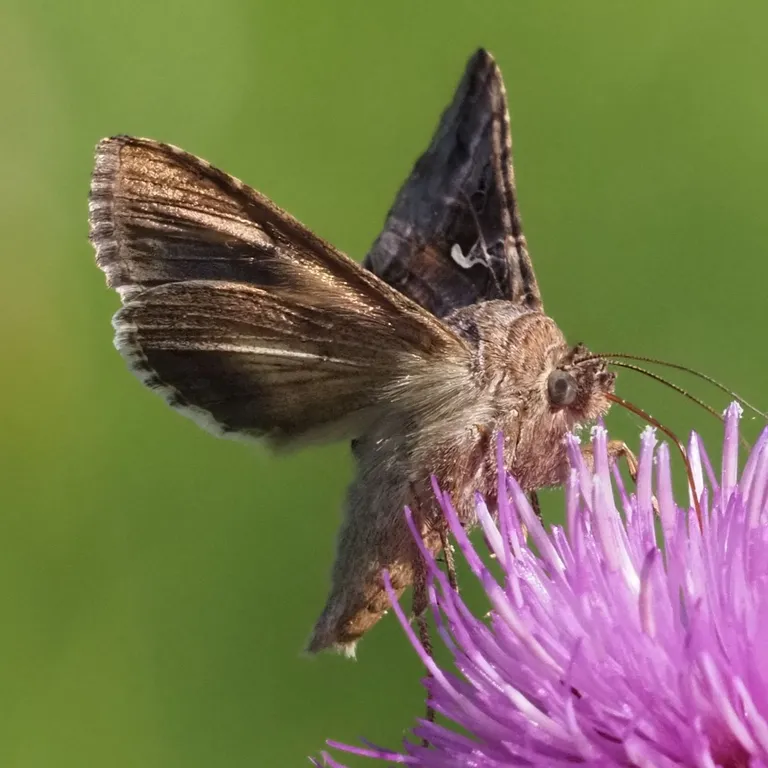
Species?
Autographa gamma
